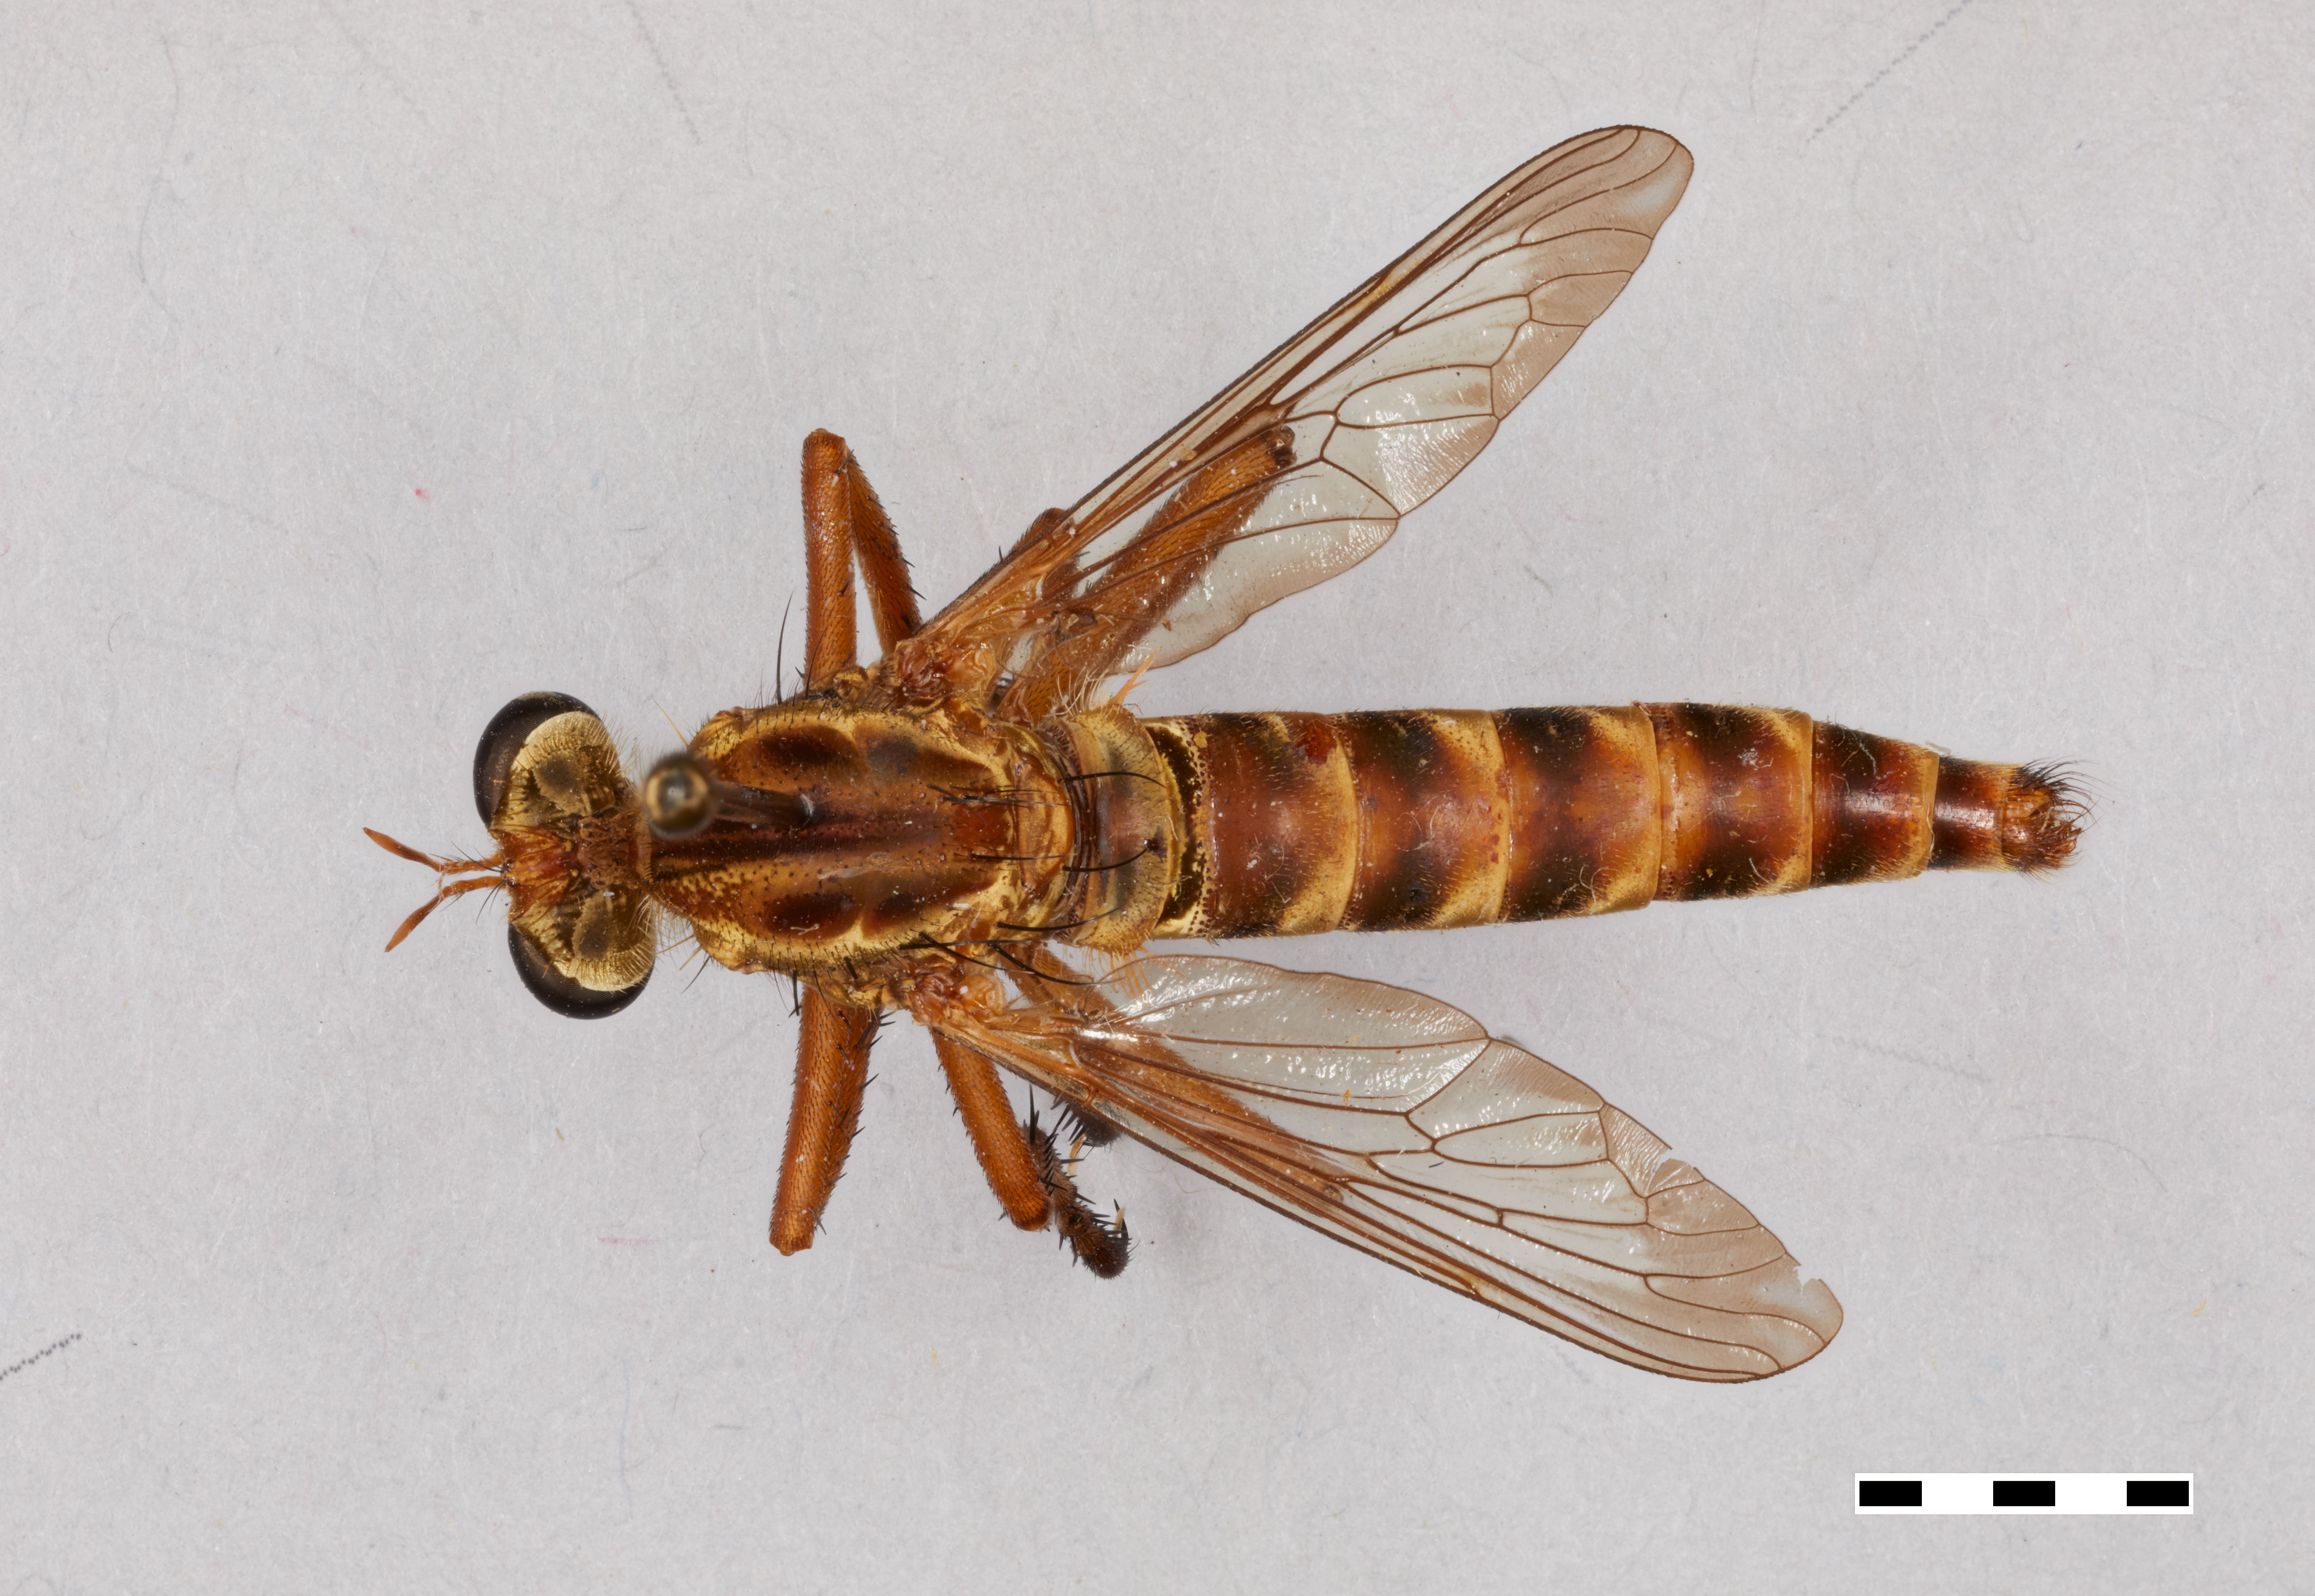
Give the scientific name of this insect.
Diogmites salutans
